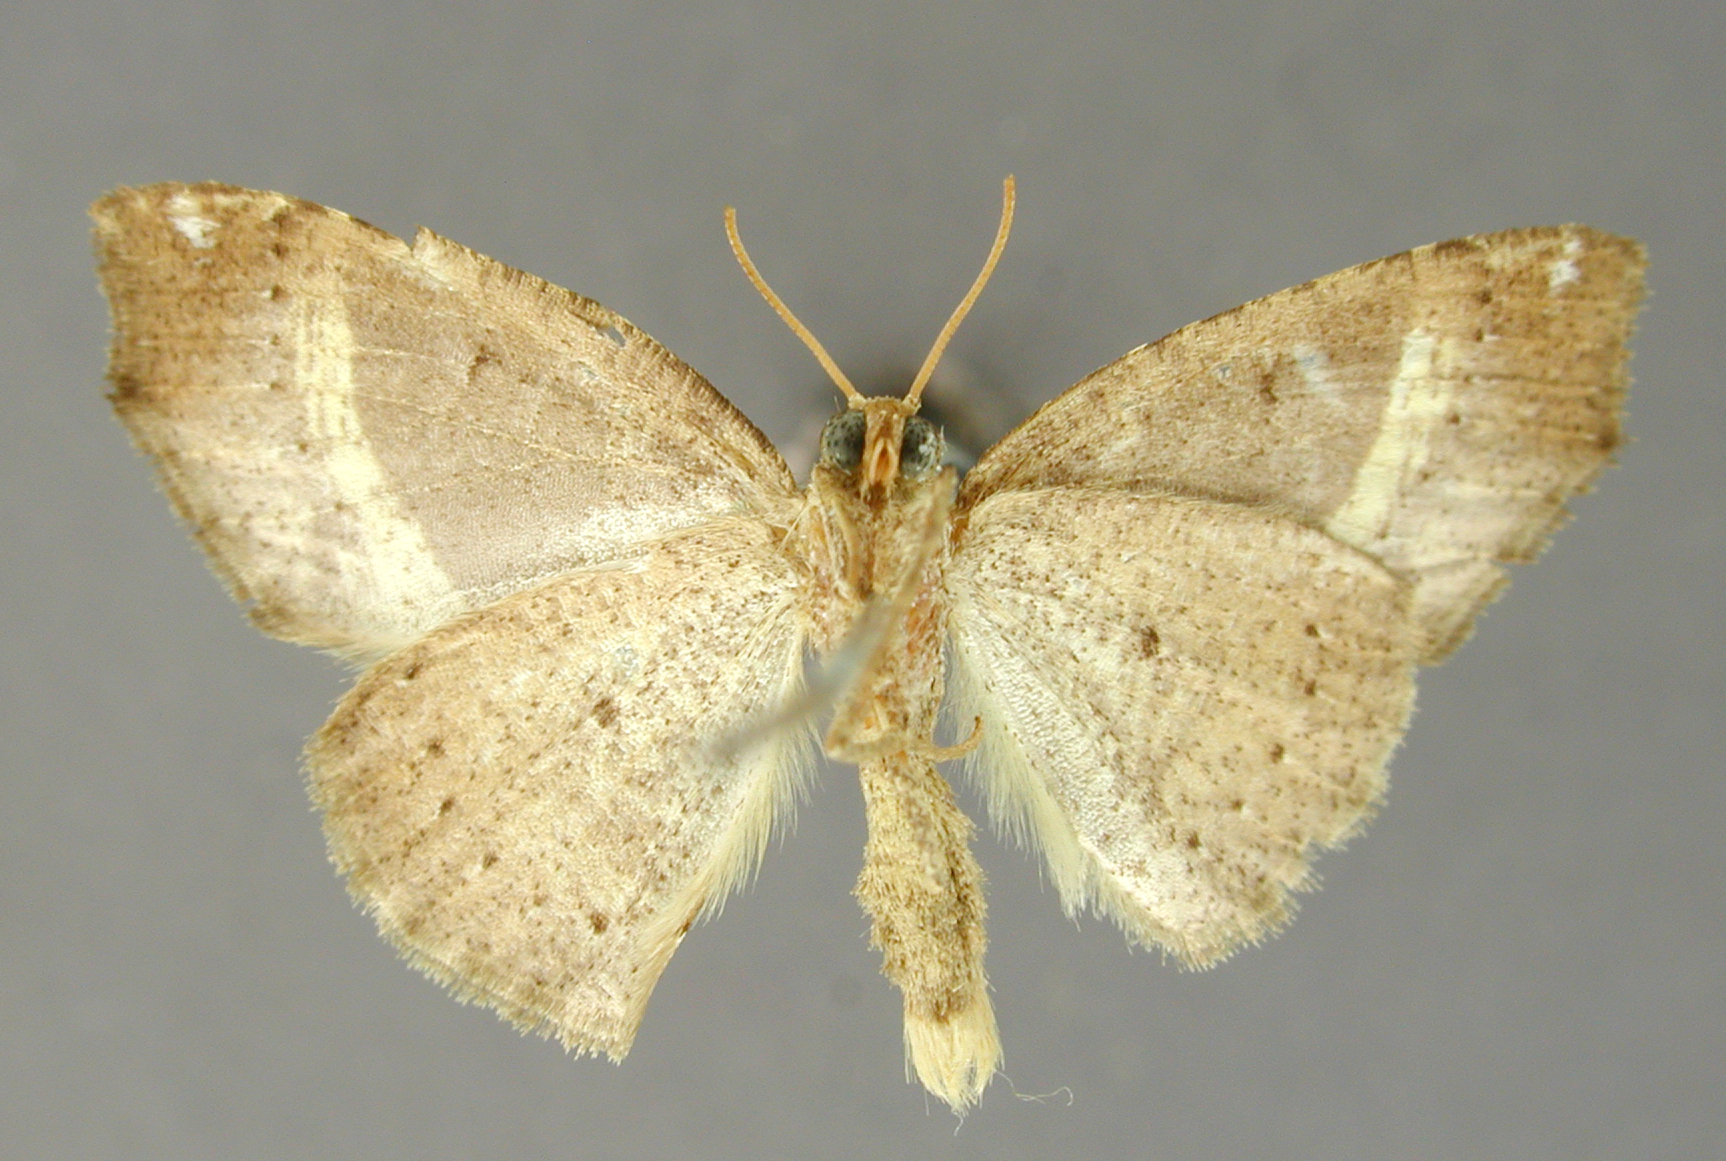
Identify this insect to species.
Eilicrinia hocina
